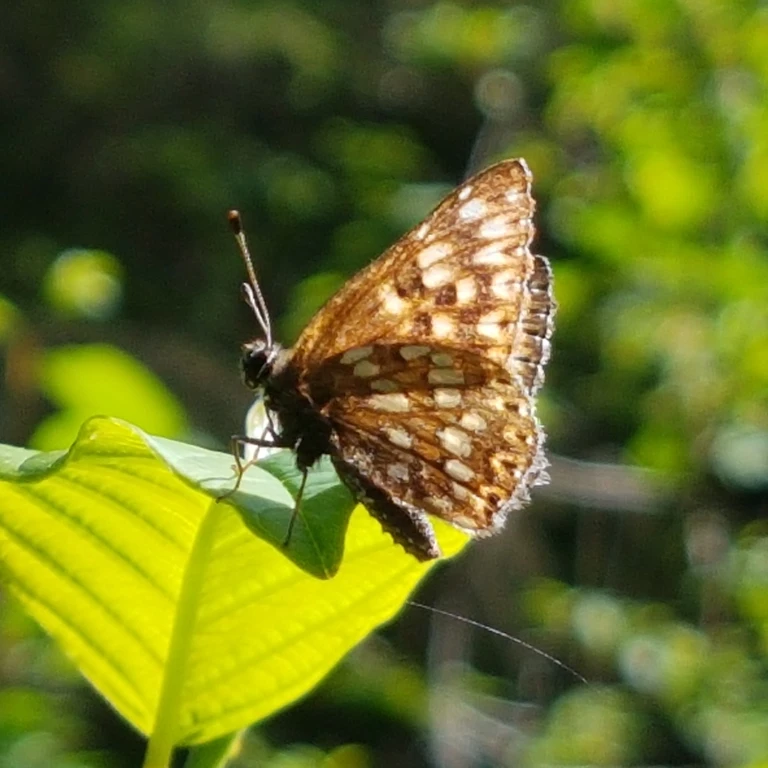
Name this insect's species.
Hamearis lucina
